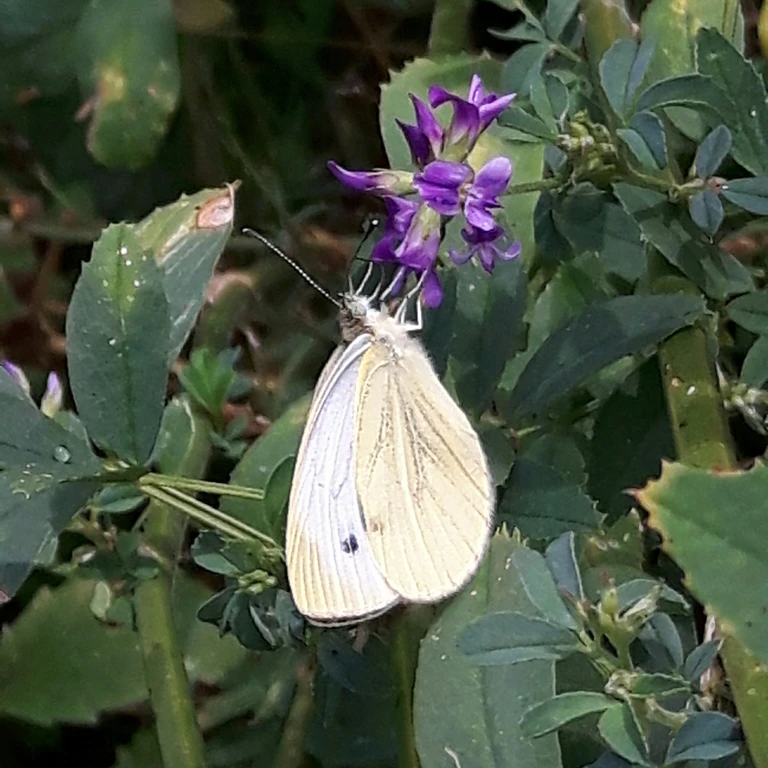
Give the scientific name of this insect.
Pieris napi
